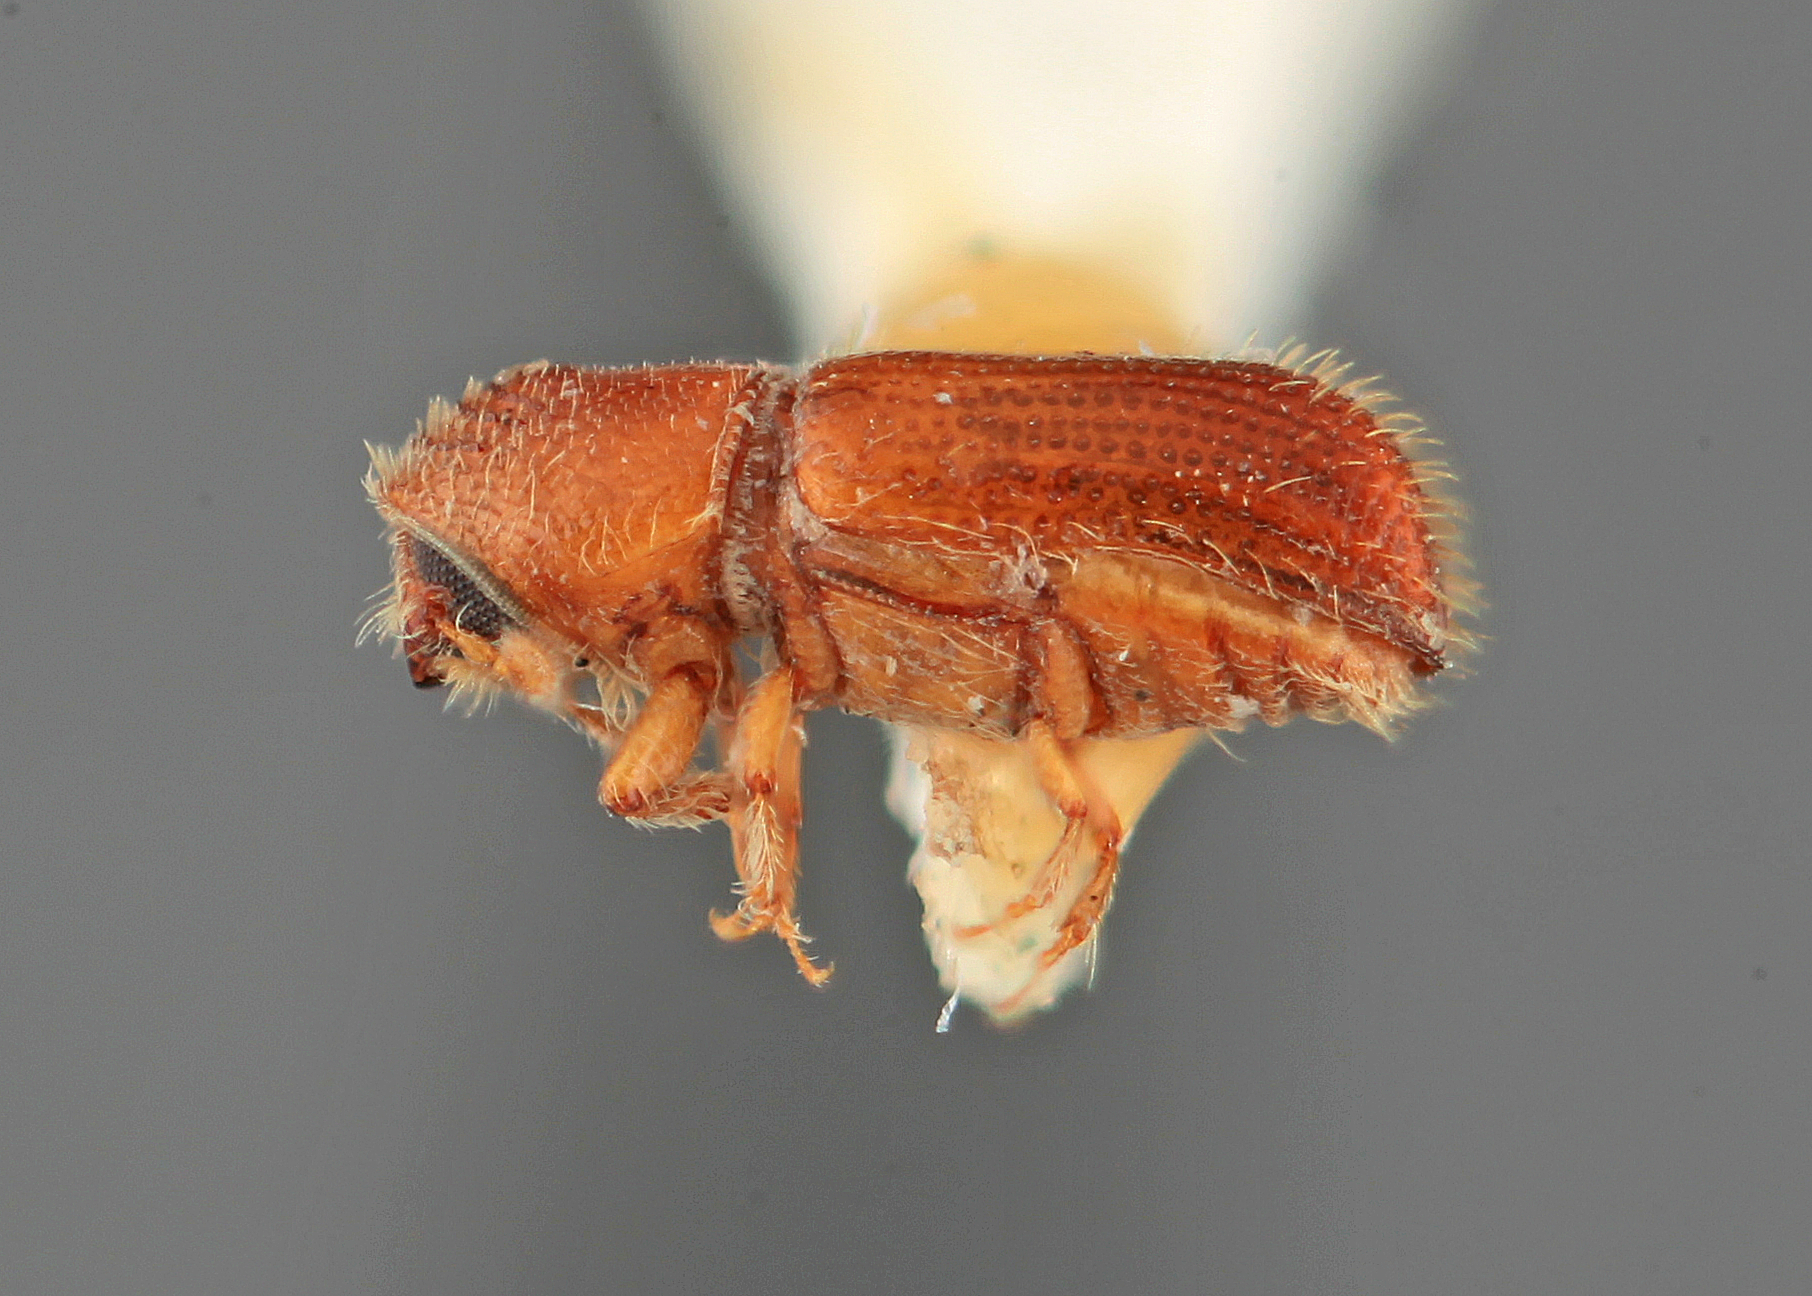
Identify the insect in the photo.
Pityophthorus occlusus
